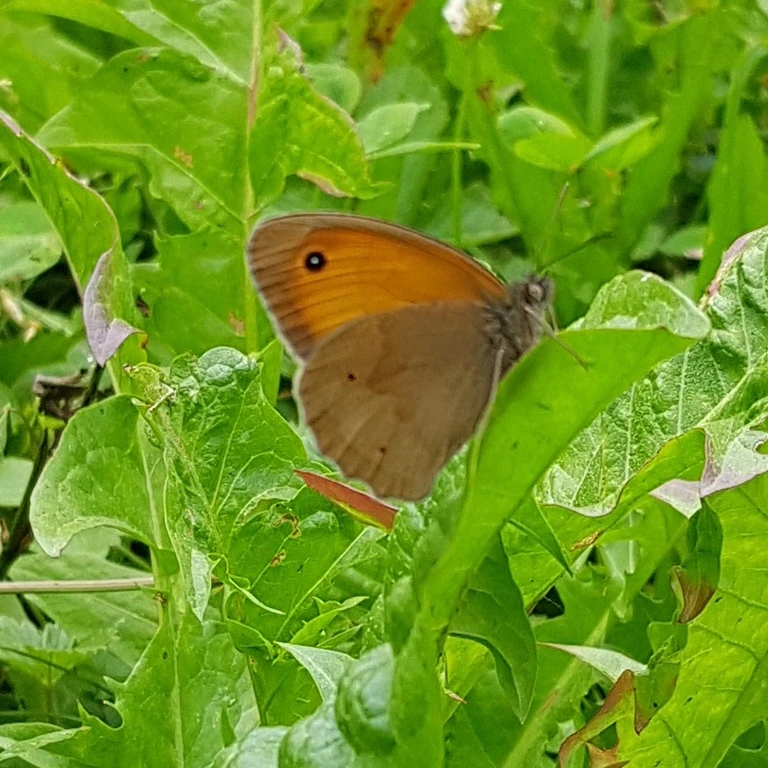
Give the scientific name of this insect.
Maniola jurtina
